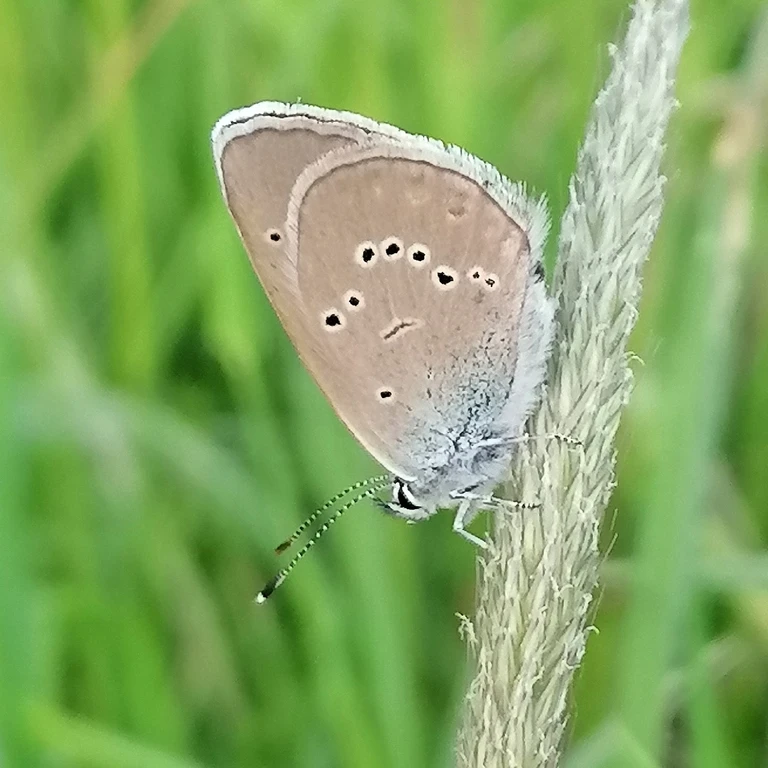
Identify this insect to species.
Cyaniris semiargus
